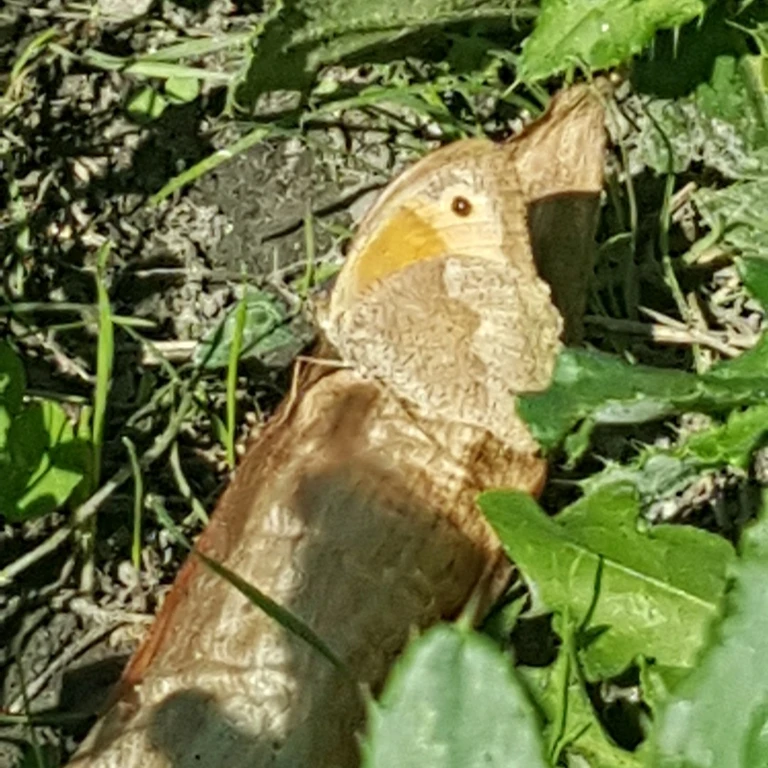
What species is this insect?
Maniola jurtina
